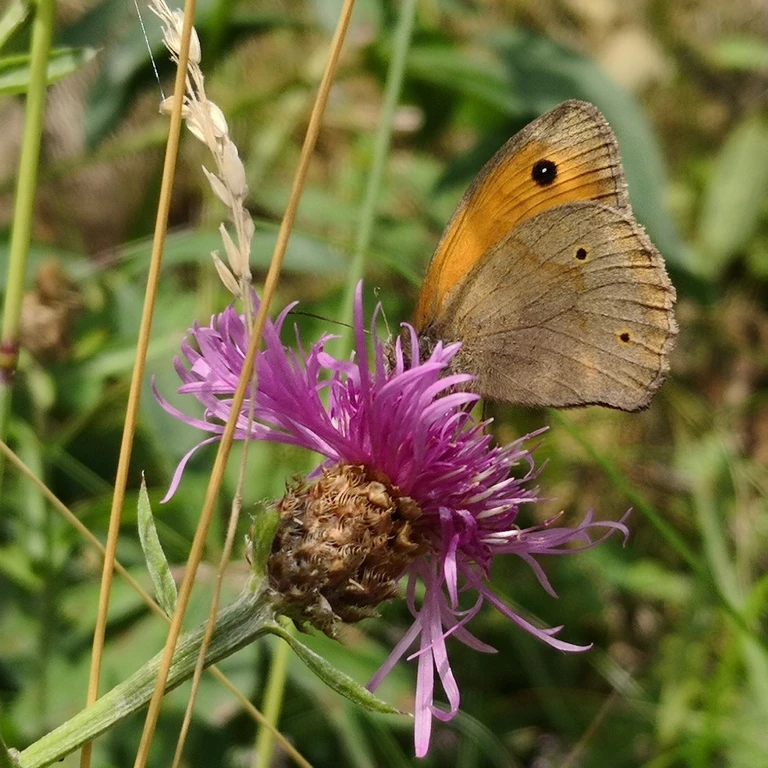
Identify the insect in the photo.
Maniola jurtina
